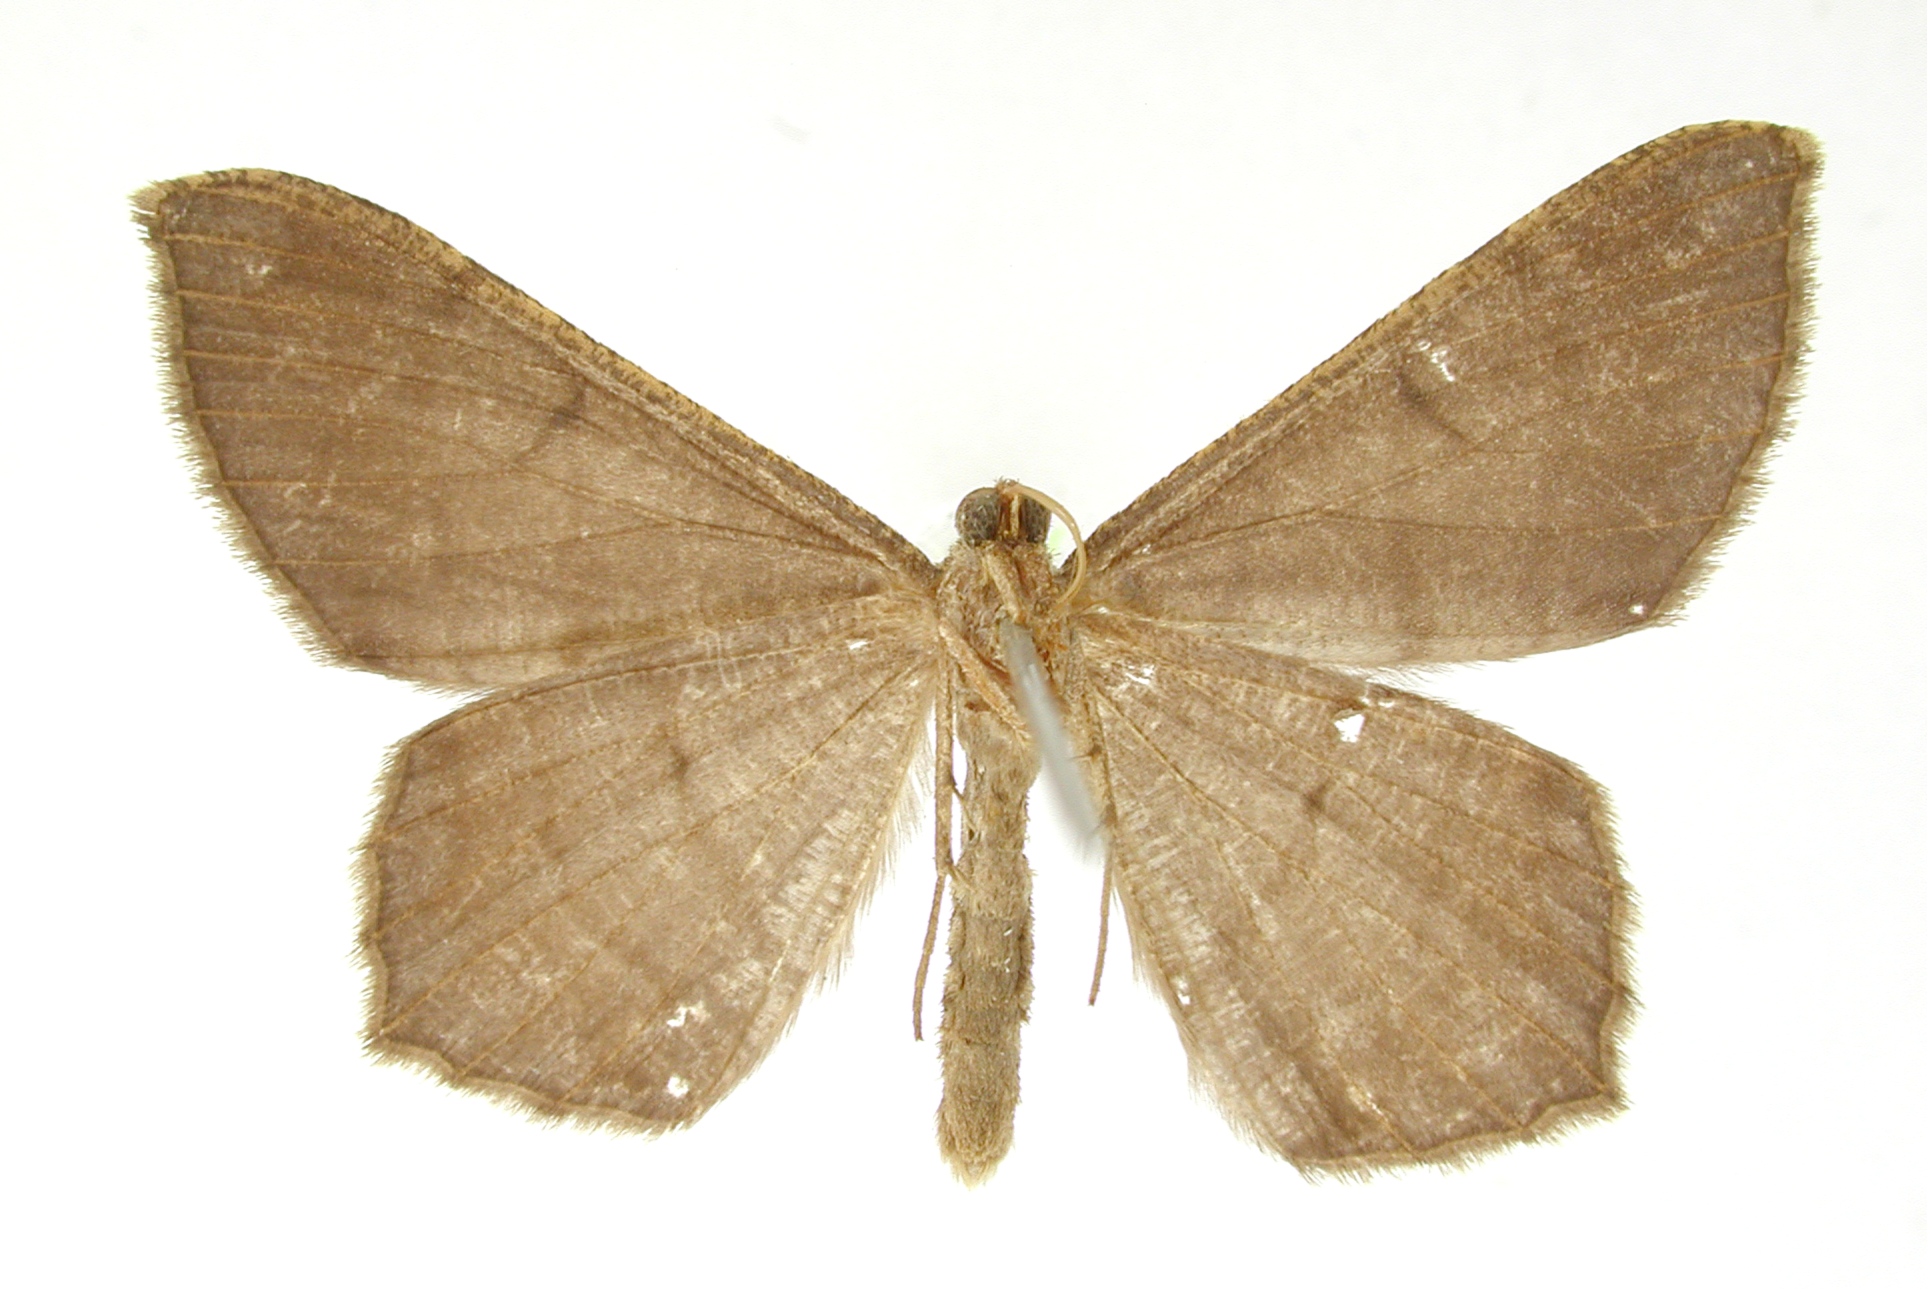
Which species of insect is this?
Semiothisa grisearia
